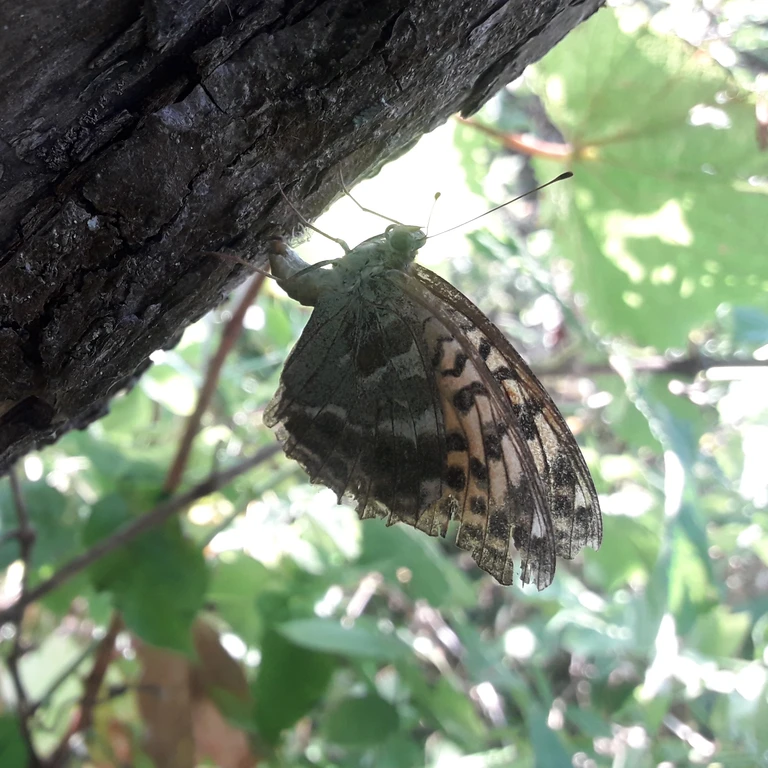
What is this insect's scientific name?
Argynnis paphia
